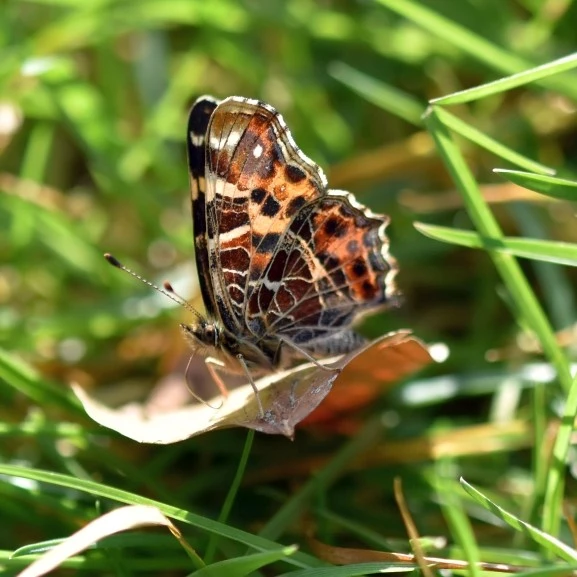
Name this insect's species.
Araschnia levana
